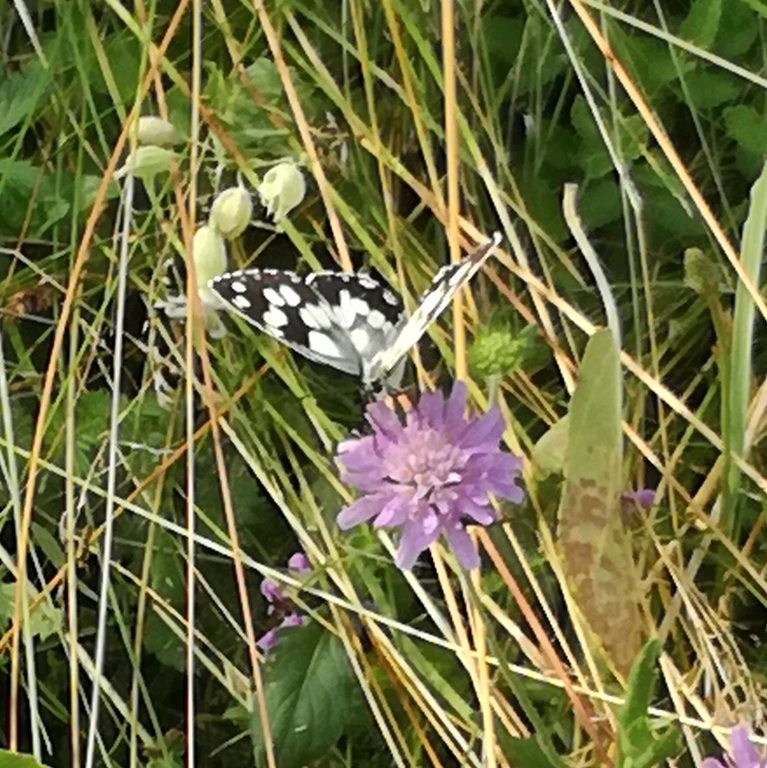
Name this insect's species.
Melanargia galathea
